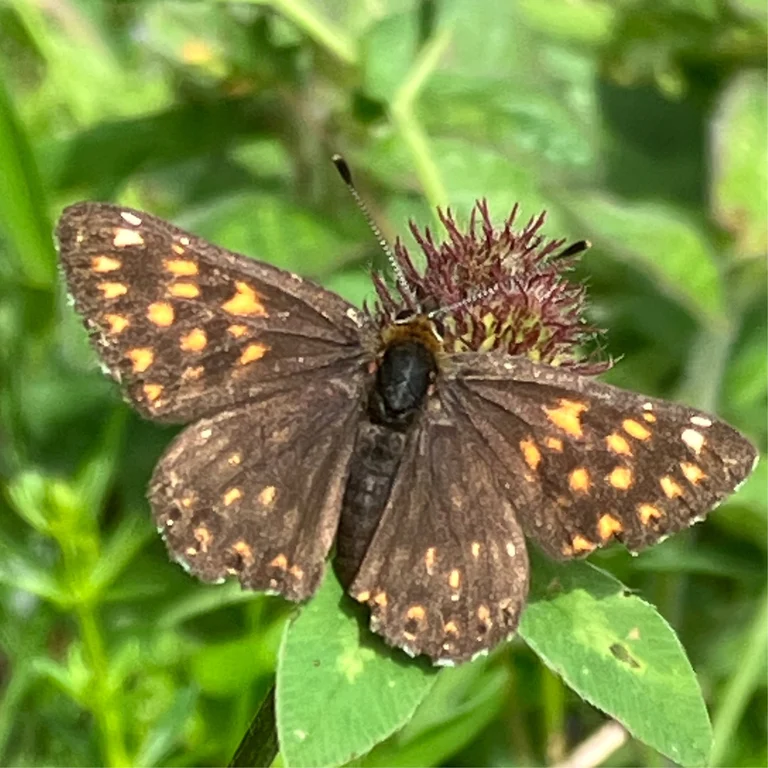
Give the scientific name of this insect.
Hamearis lucina
